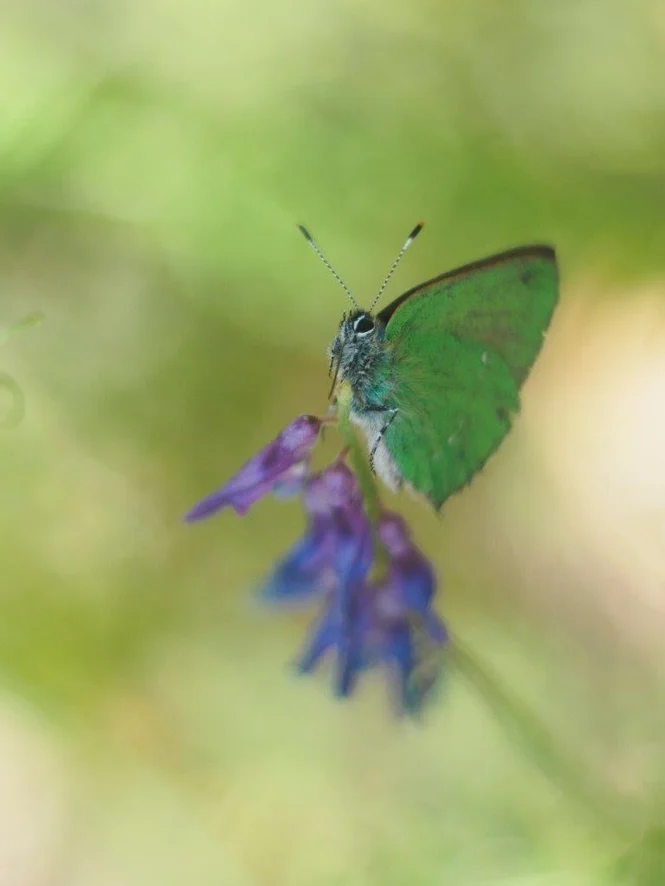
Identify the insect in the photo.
Callophrys rubi
